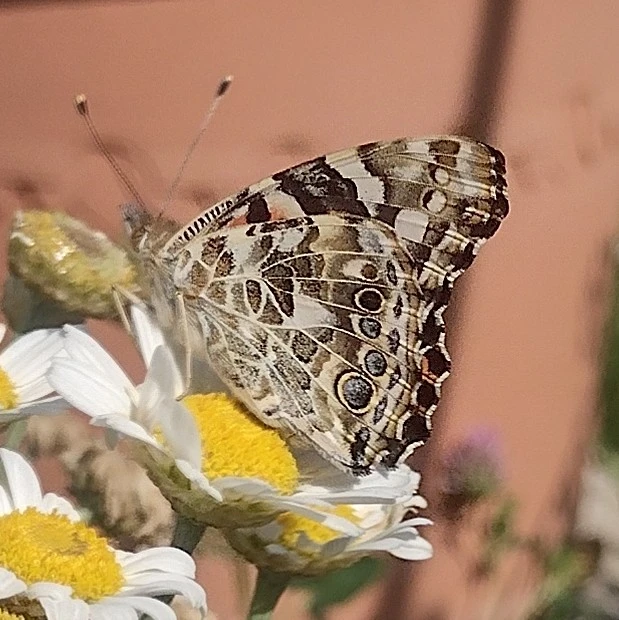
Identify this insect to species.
Vanessa cardui
